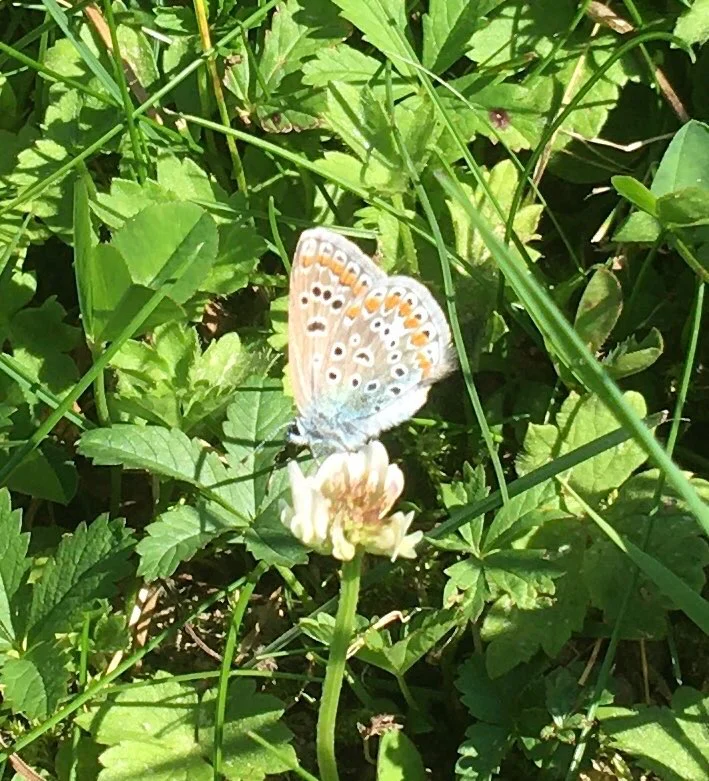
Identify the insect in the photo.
Polyommatus icarus
